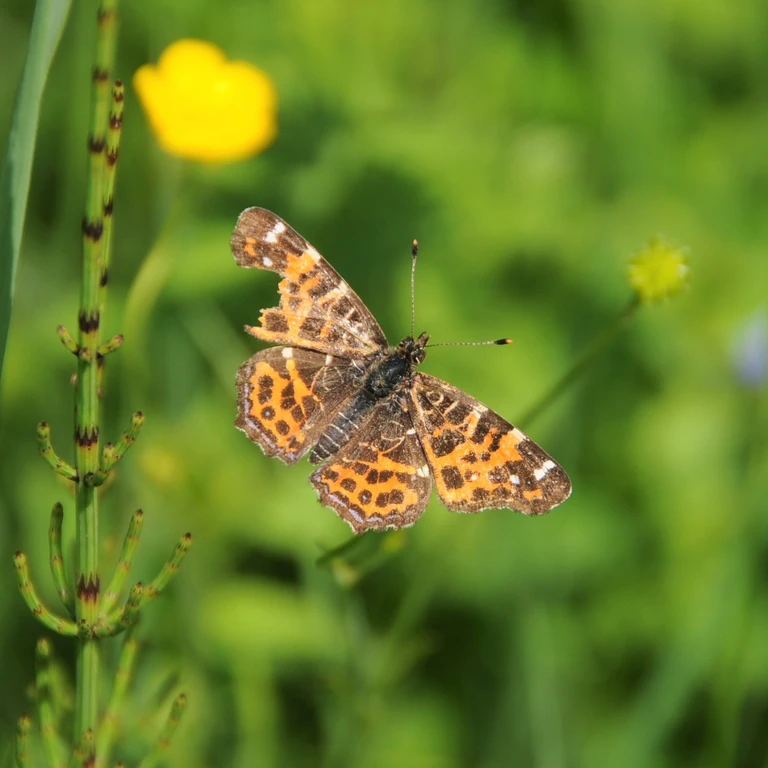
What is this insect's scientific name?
Araschnia levana
